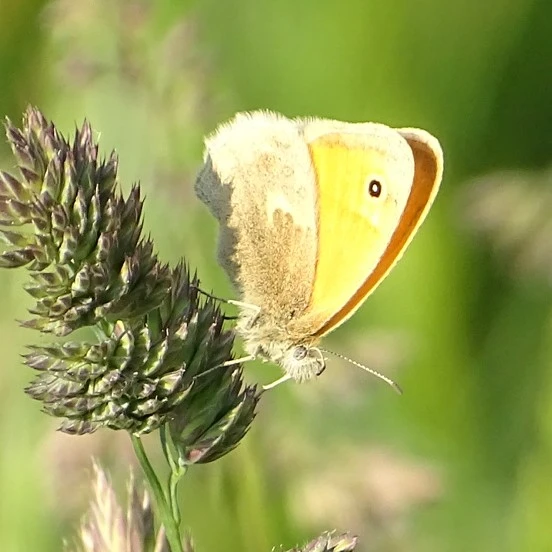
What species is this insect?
Coenonympha pamphilus
